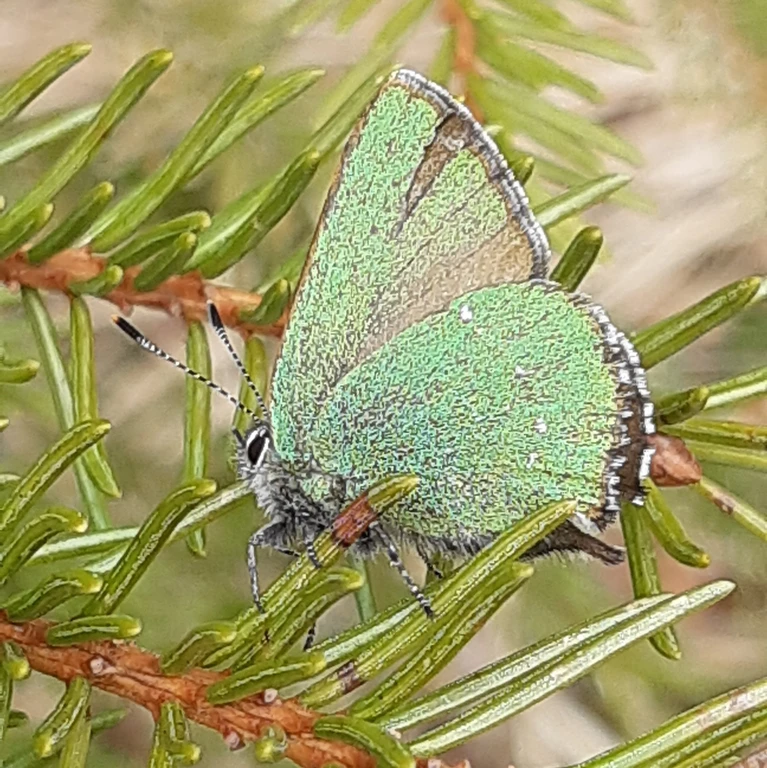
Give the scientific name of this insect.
Callophrys rubi
